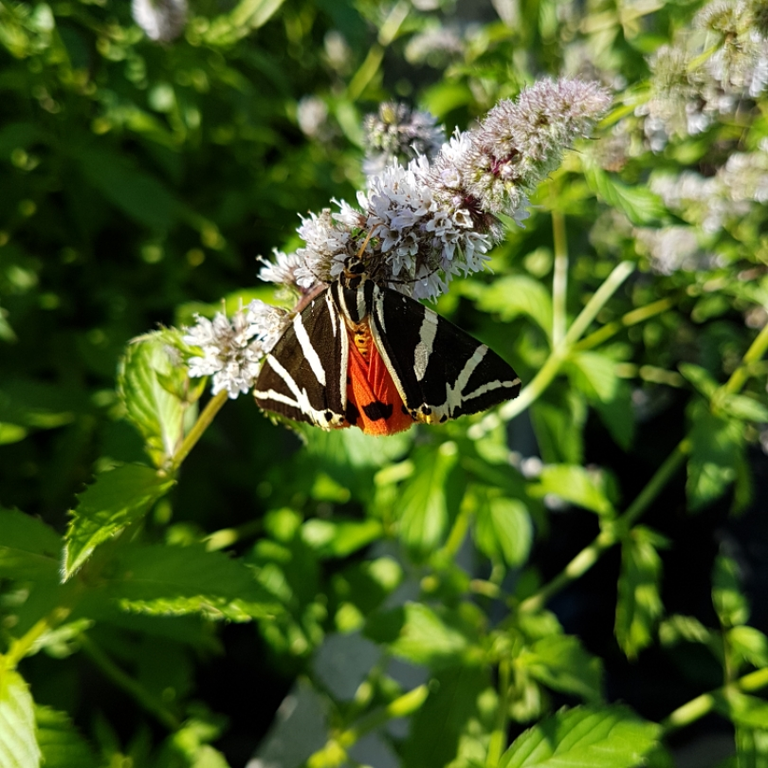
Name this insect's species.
Euplagia quadripunctaria
